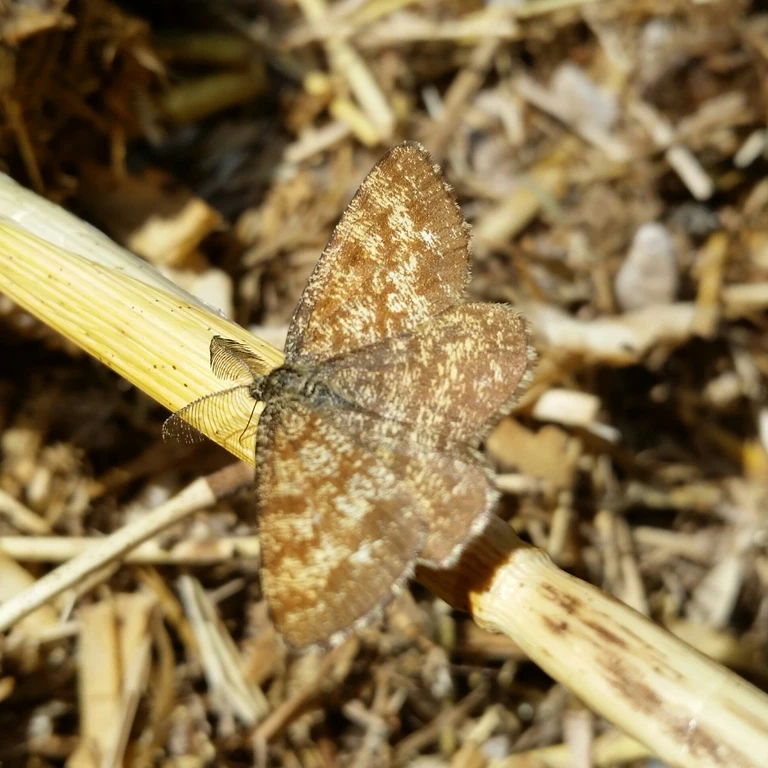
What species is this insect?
Ematurga atomaria
